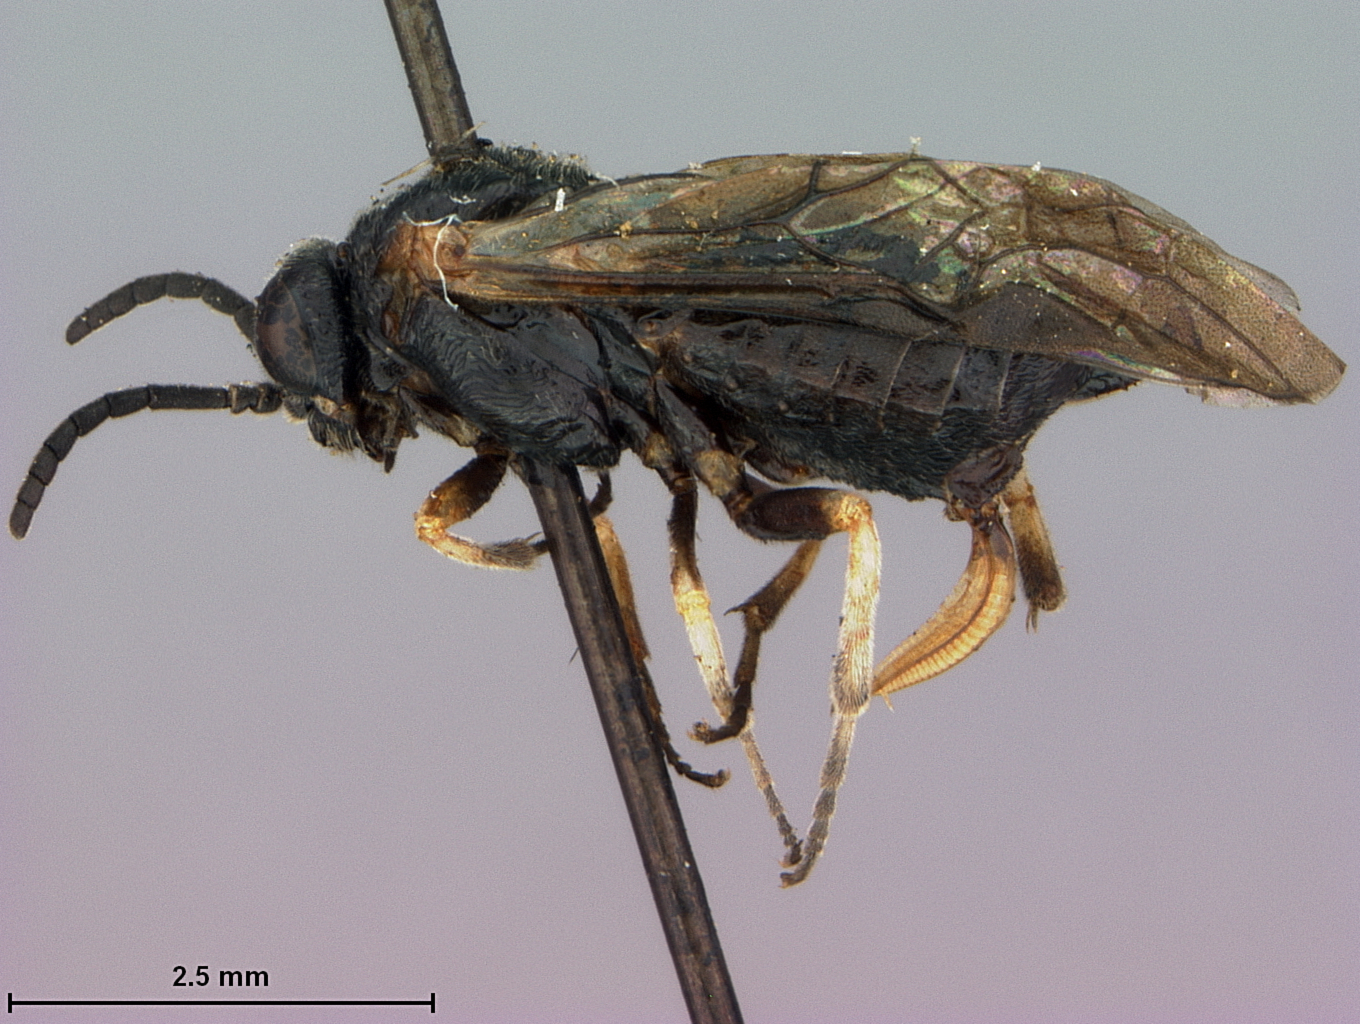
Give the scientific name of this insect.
Erythraspides tuckeri
